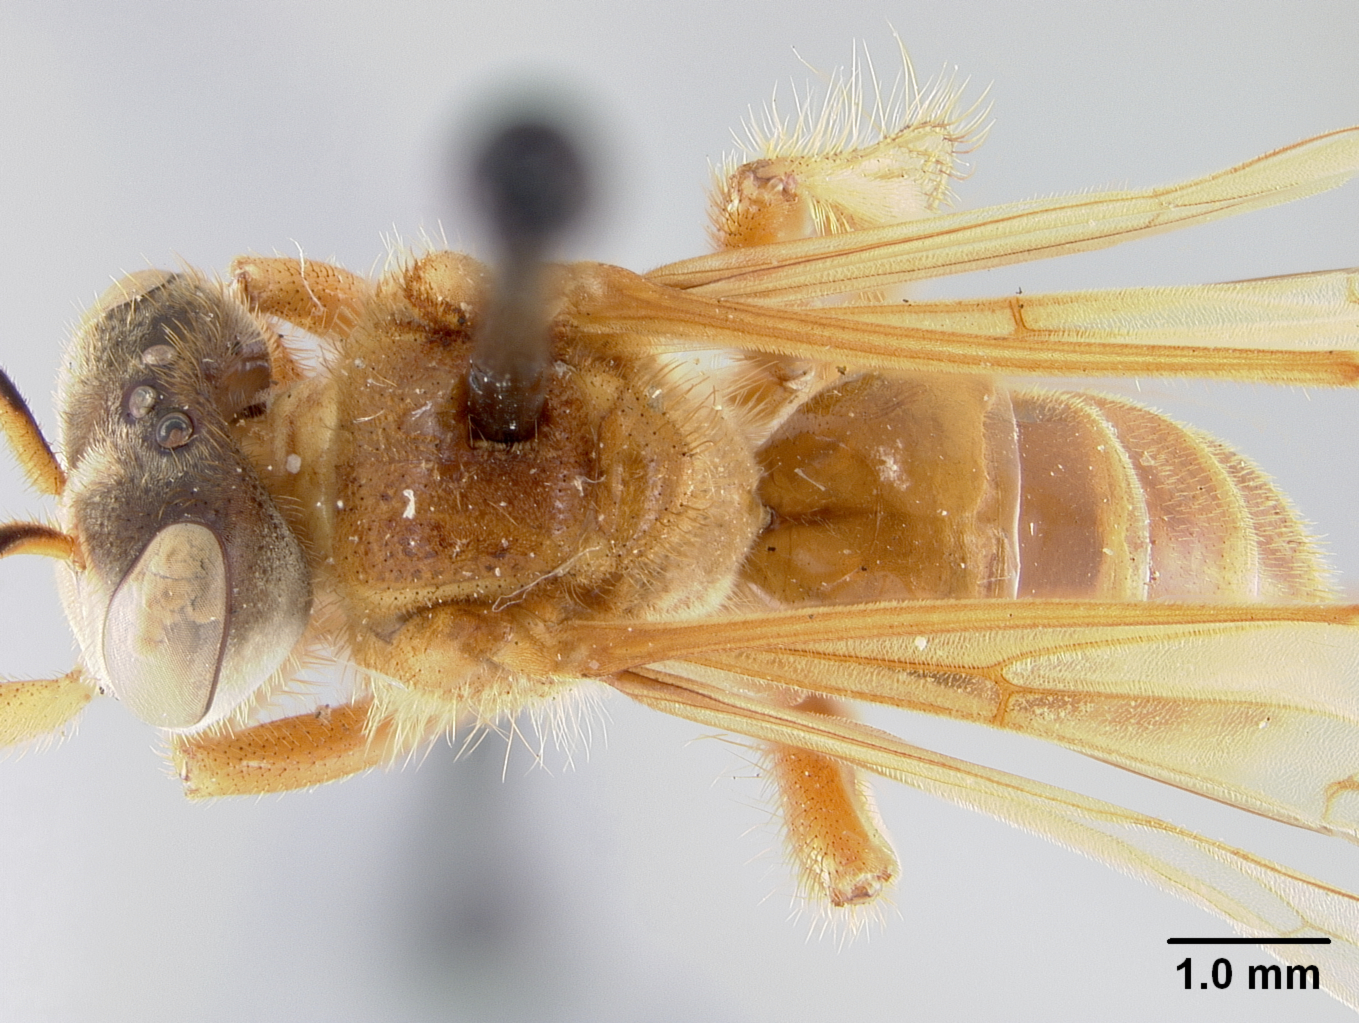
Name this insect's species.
Trigona suffragata
